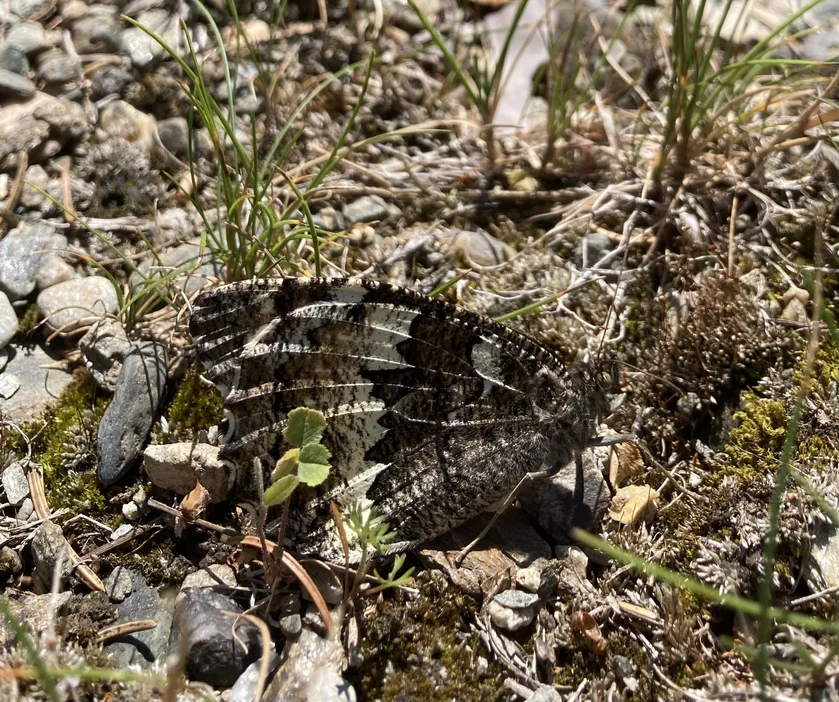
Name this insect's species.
Brintesia circe
